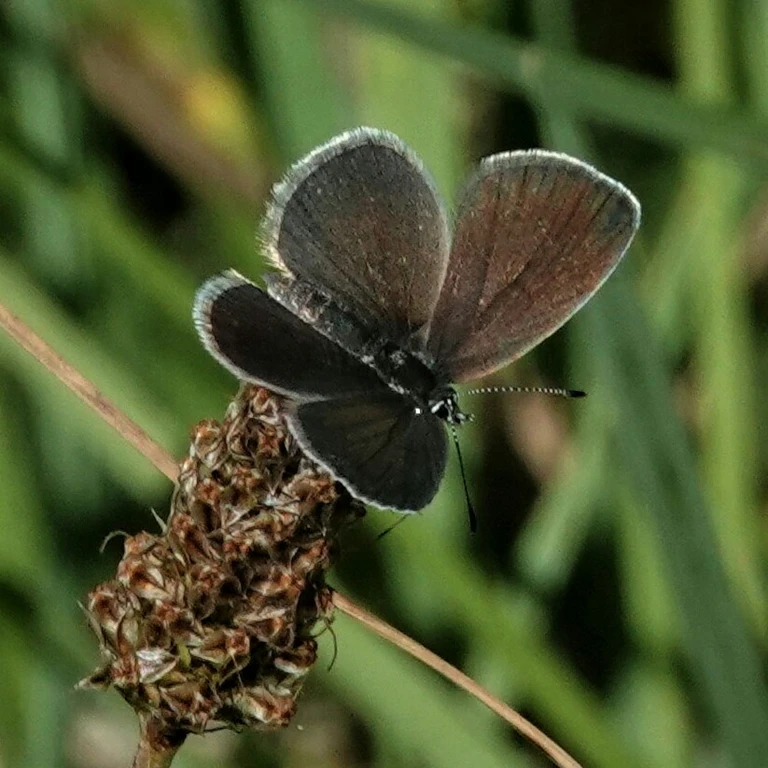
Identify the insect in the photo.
Cupido minimus
